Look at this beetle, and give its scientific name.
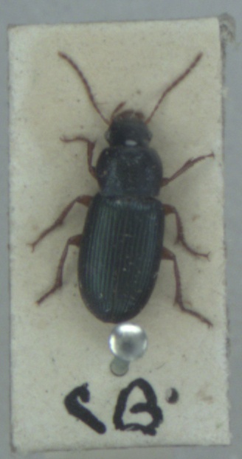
Ophonus azureus
